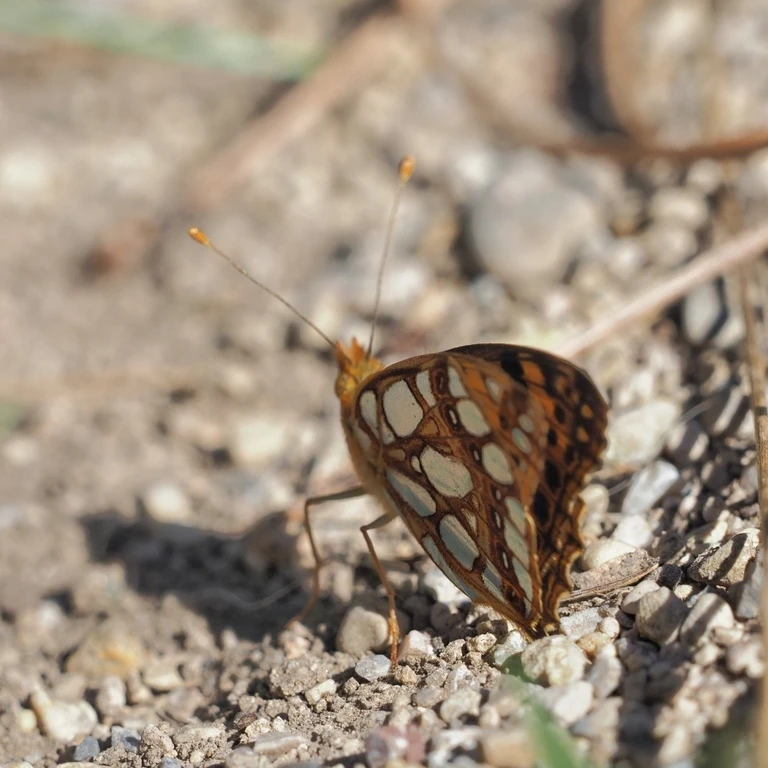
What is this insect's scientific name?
Issoria lathonia
